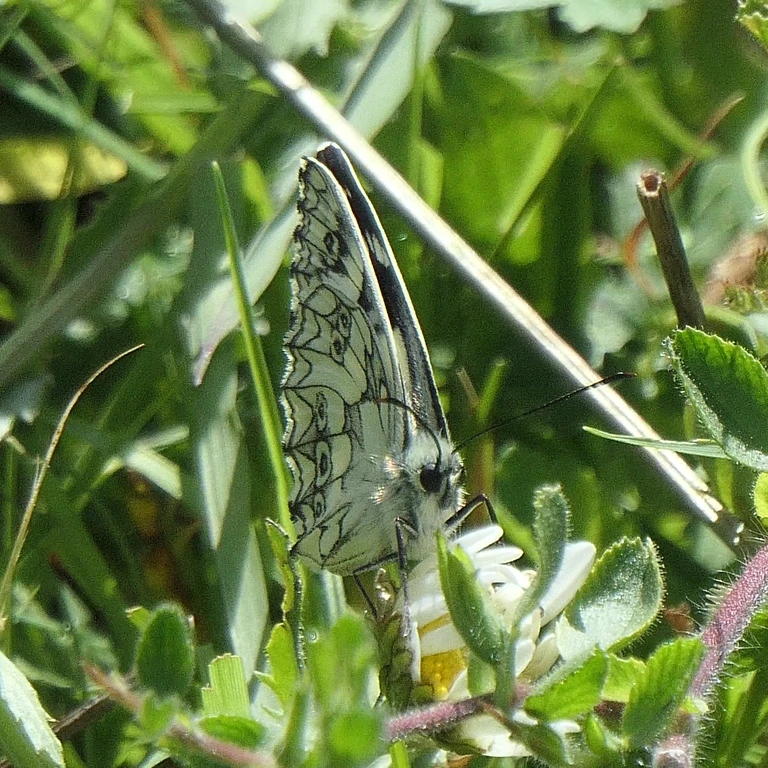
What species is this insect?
Melanargia galathea
